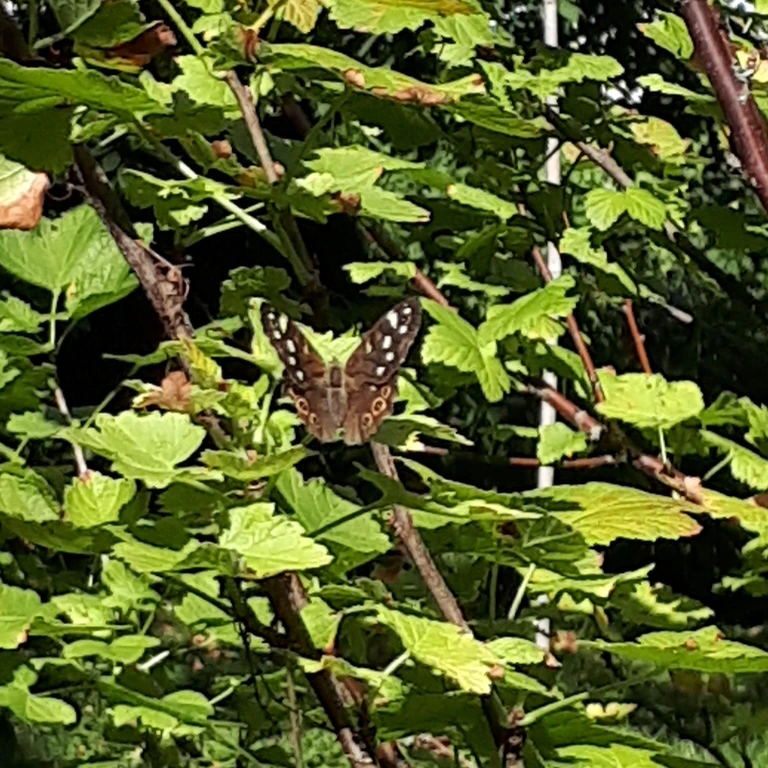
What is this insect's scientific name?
Pararge aegeria
